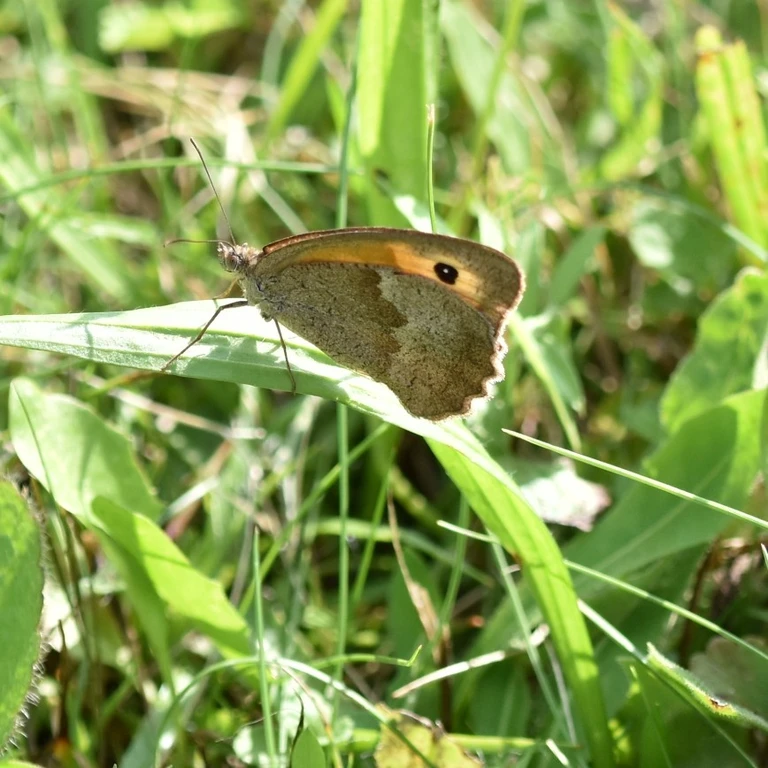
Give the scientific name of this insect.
Maniola jurtina
